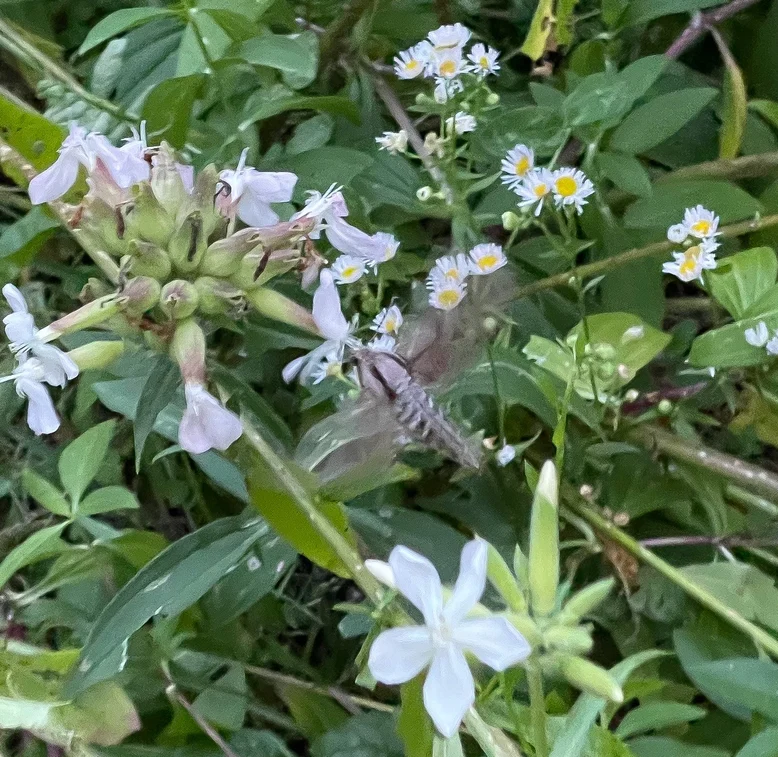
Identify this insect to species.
Sphinx pinastri
